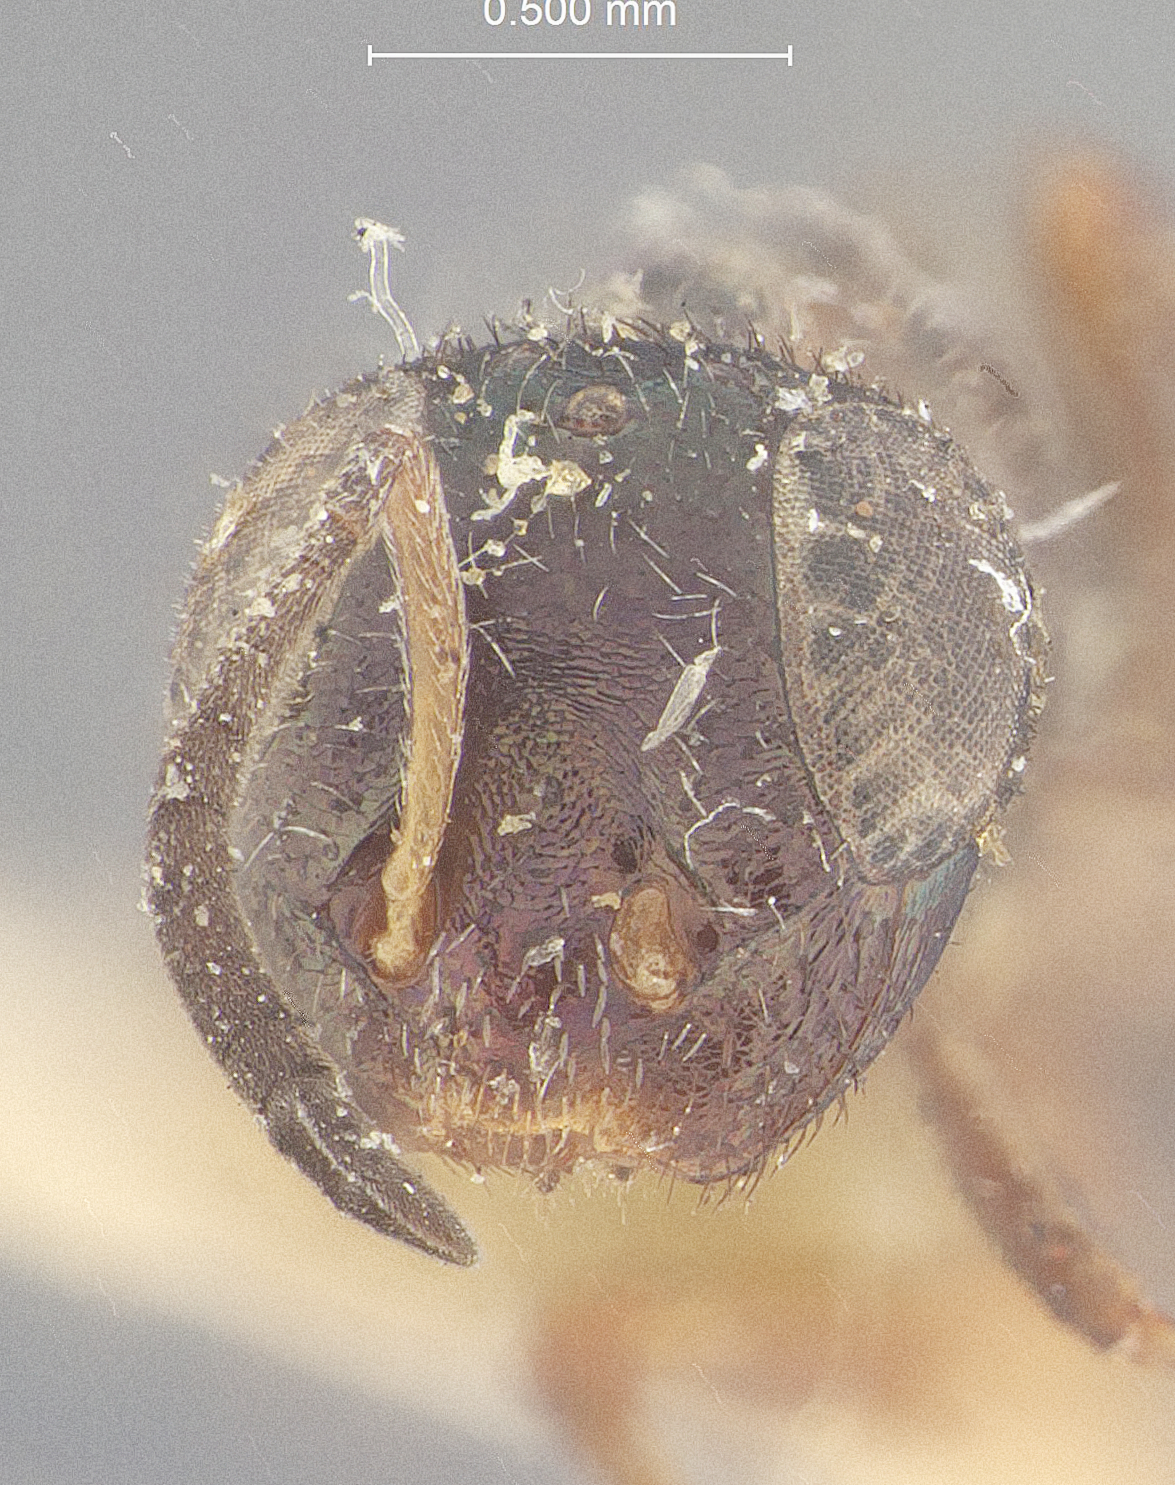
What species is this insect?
Eupelmus picea
